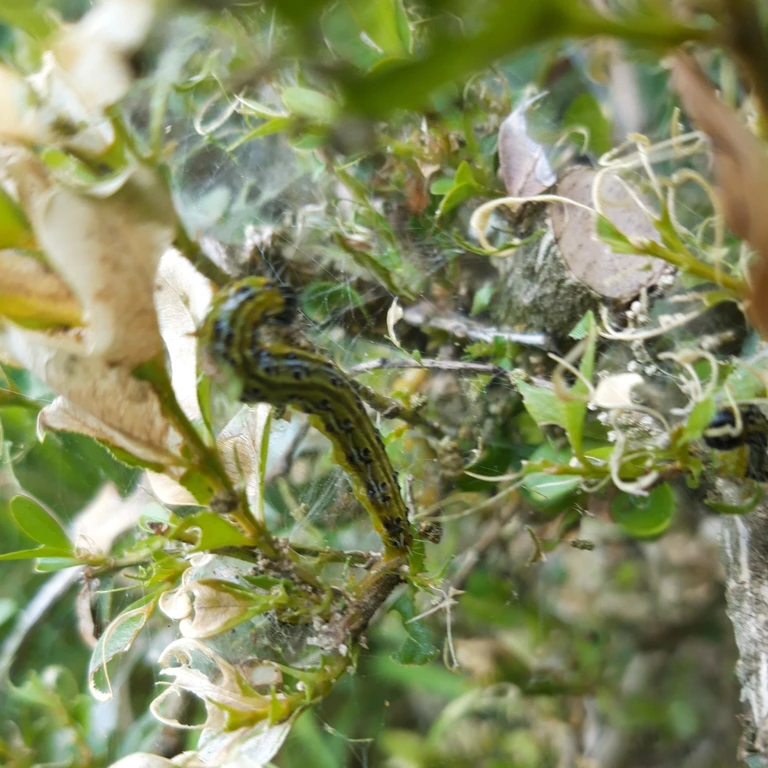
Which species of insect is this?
Cydalima perspectalis
